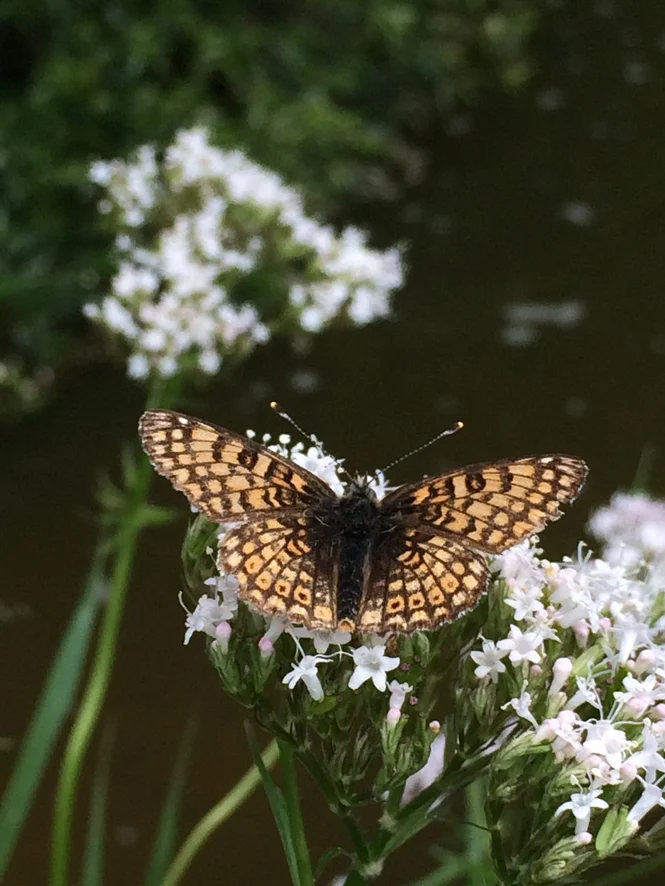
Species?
Melitaea cinxia
